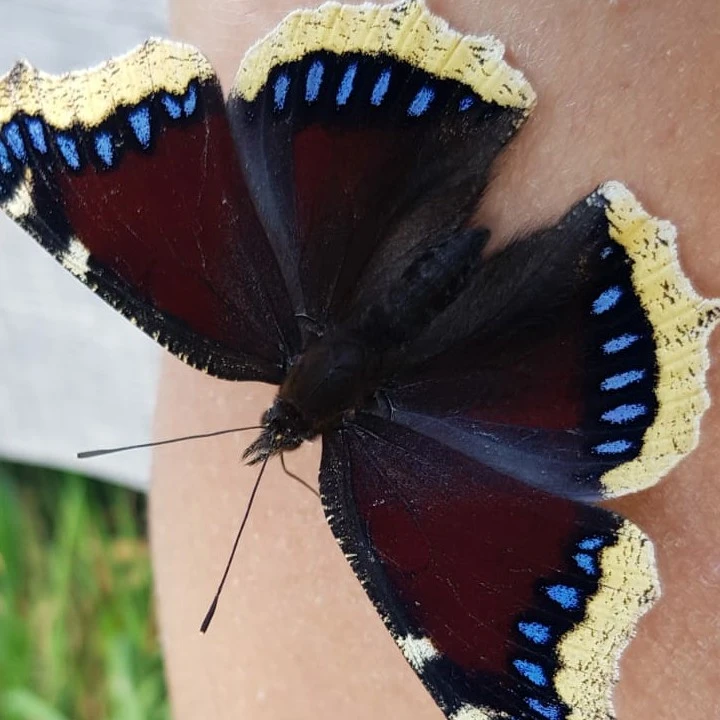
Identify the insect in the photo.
Nymphalis antiopa
